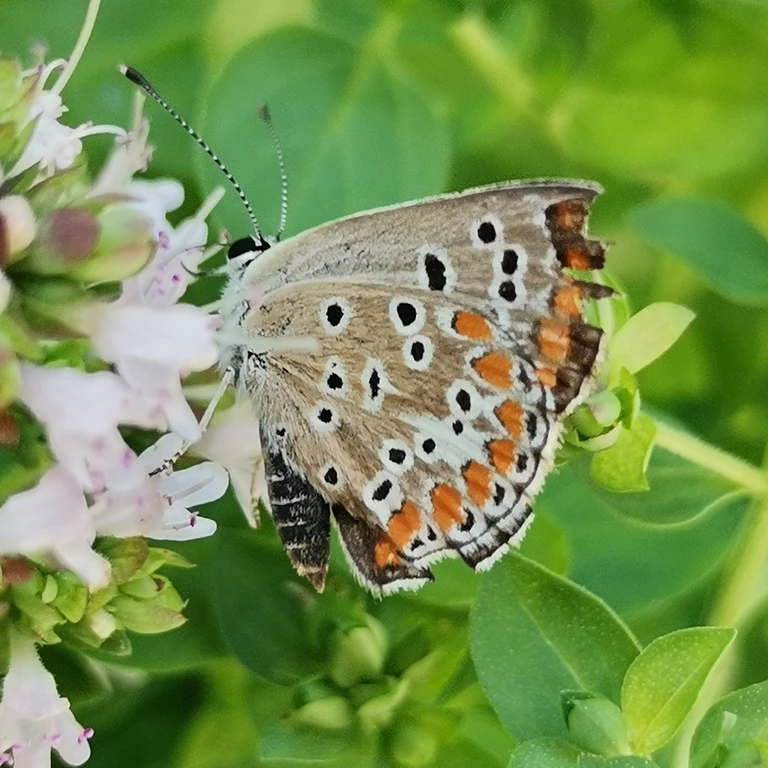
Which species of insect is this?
Aricia agestis/artaxerxes
